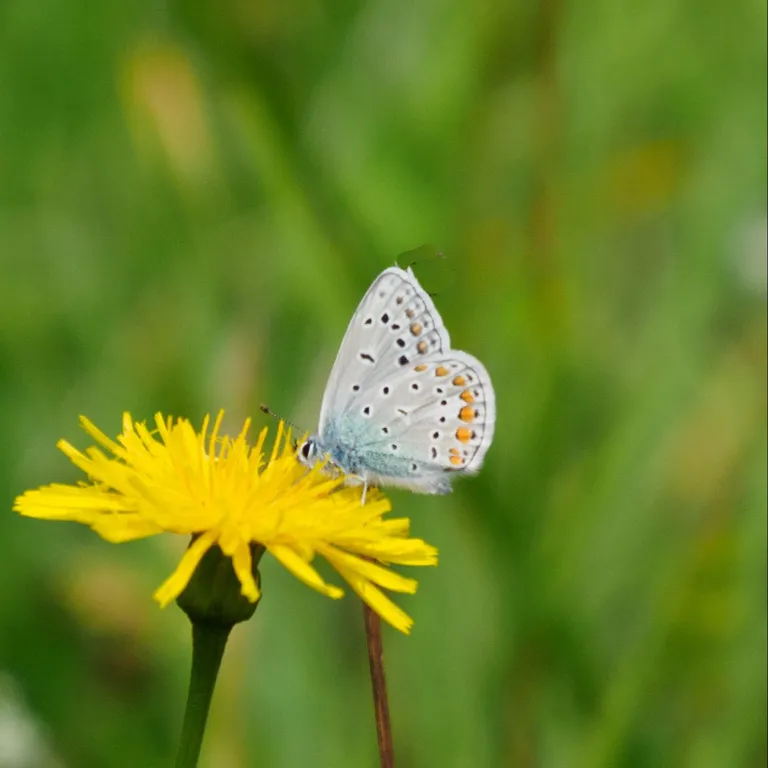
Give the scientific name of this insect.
Polyommatus icarus
